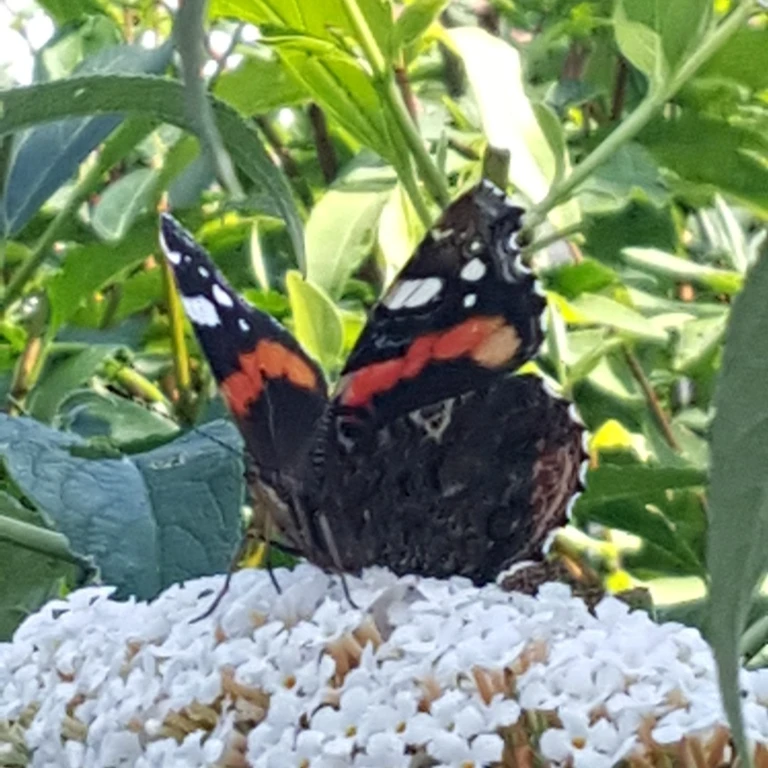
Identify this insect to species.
Vanessa atalanta
